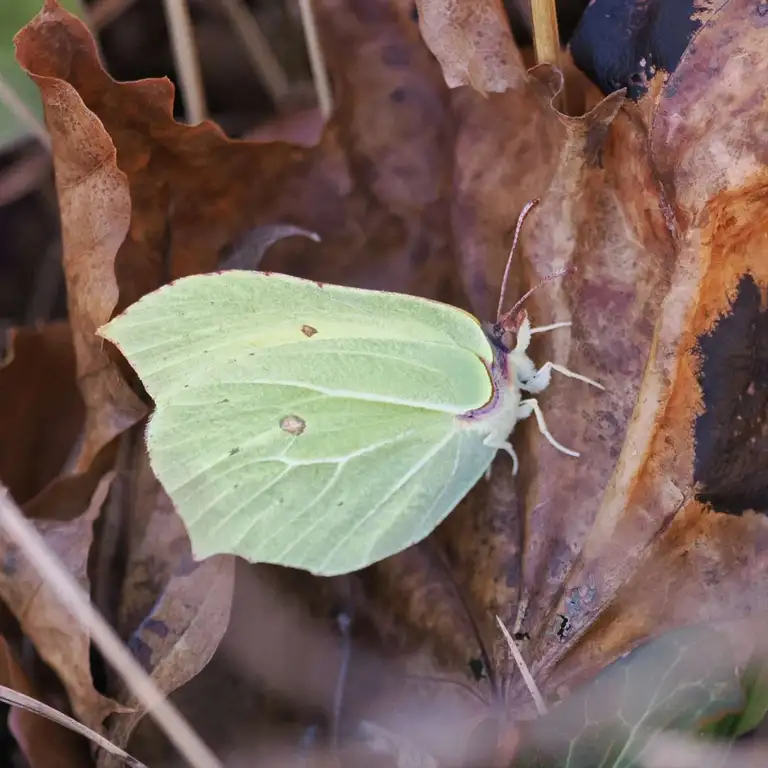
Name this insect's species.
Gonepteryx rhamni
